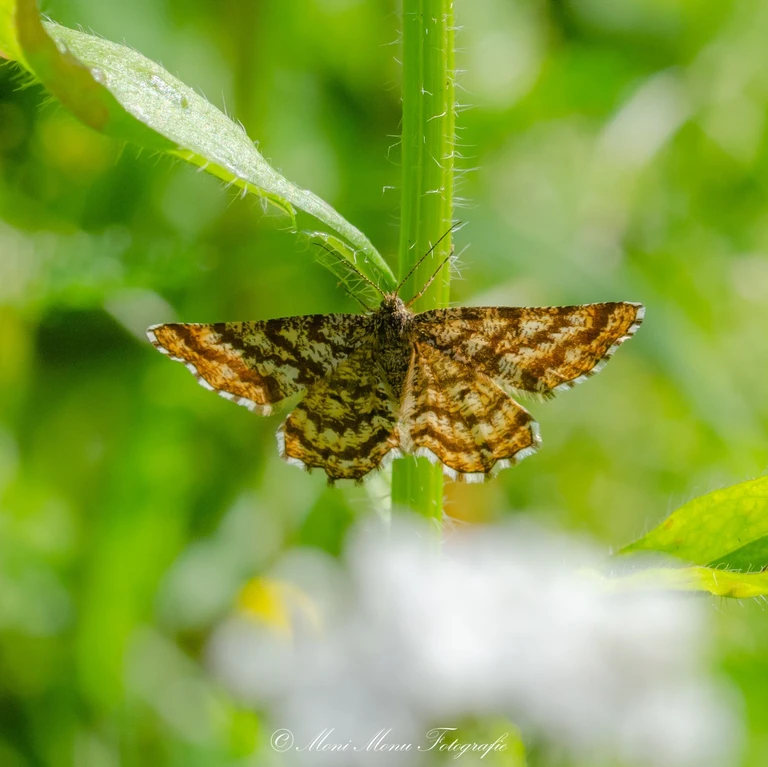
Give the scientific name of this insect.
Ematurga atomaria
